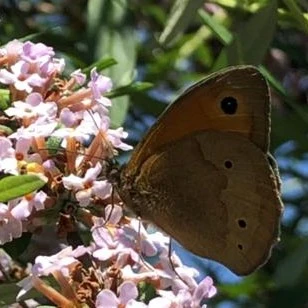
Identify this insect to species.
Maniola jurtina
